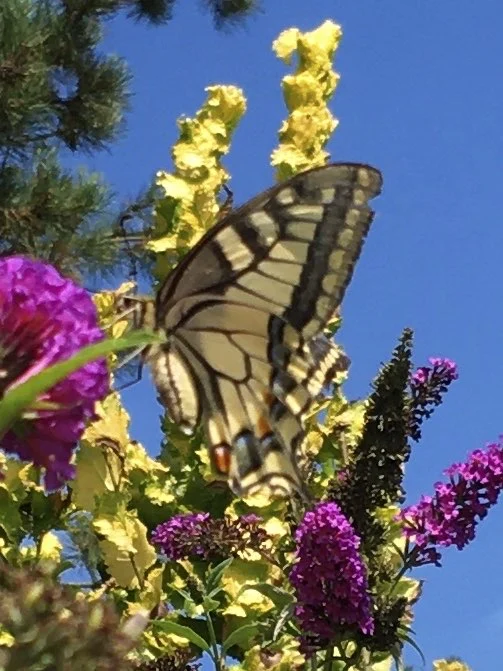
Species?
Papilio machaon
